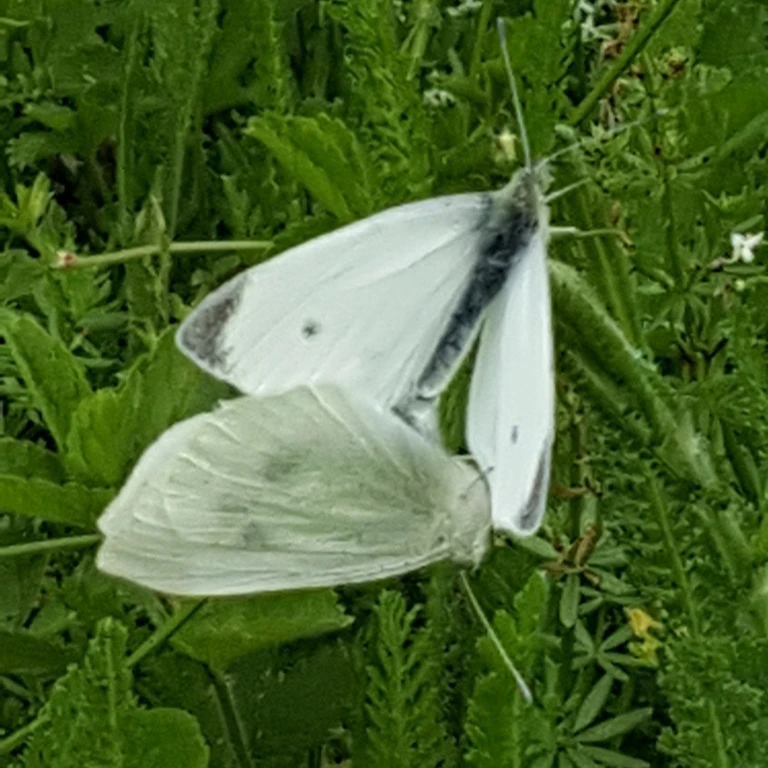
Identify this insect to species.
Pieris rapae
